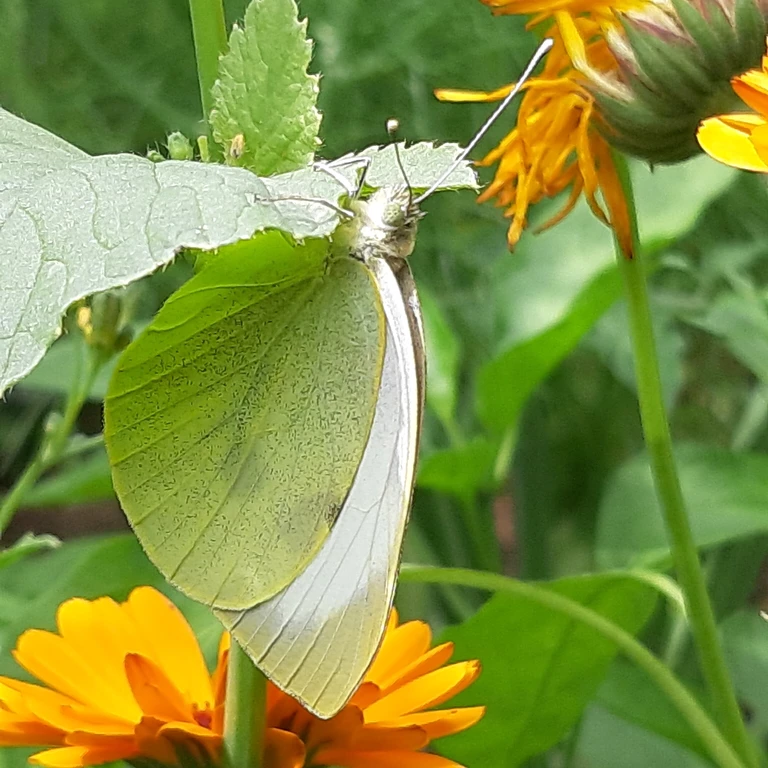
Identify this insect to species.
Pieris brassicae
